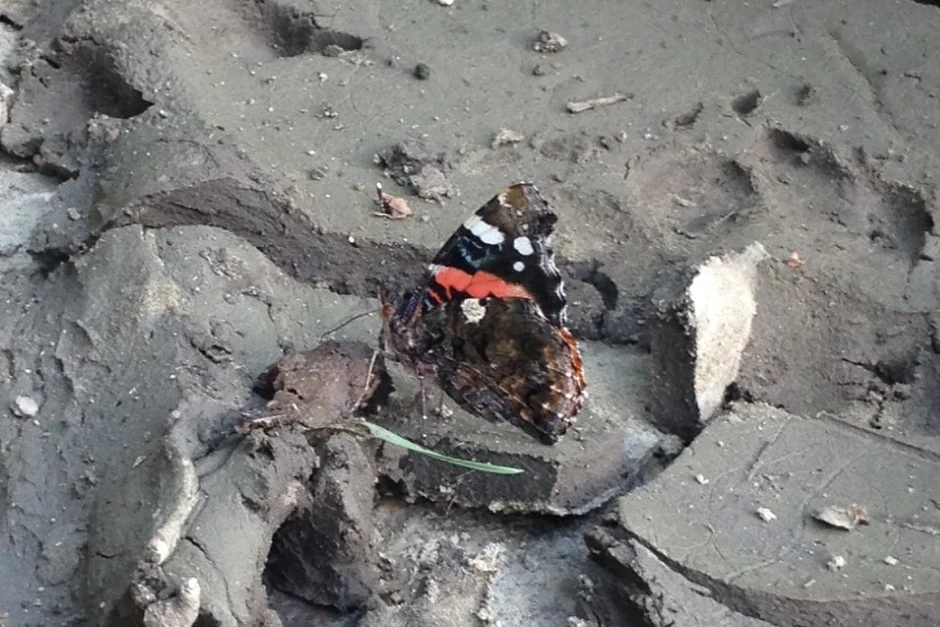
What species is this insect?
Vanessa atalanta
